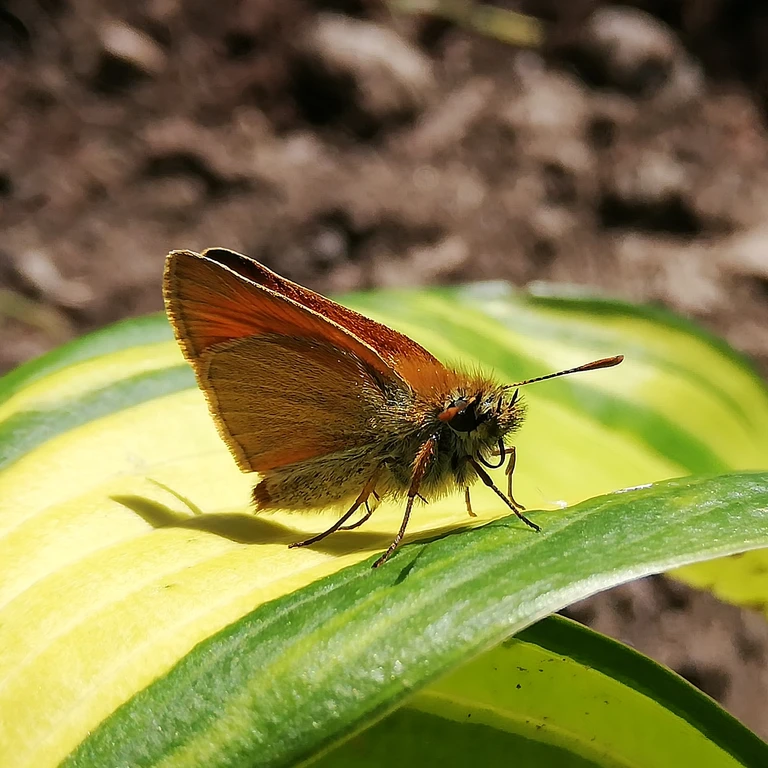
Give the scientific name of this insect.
Thymelicus sylvestris
